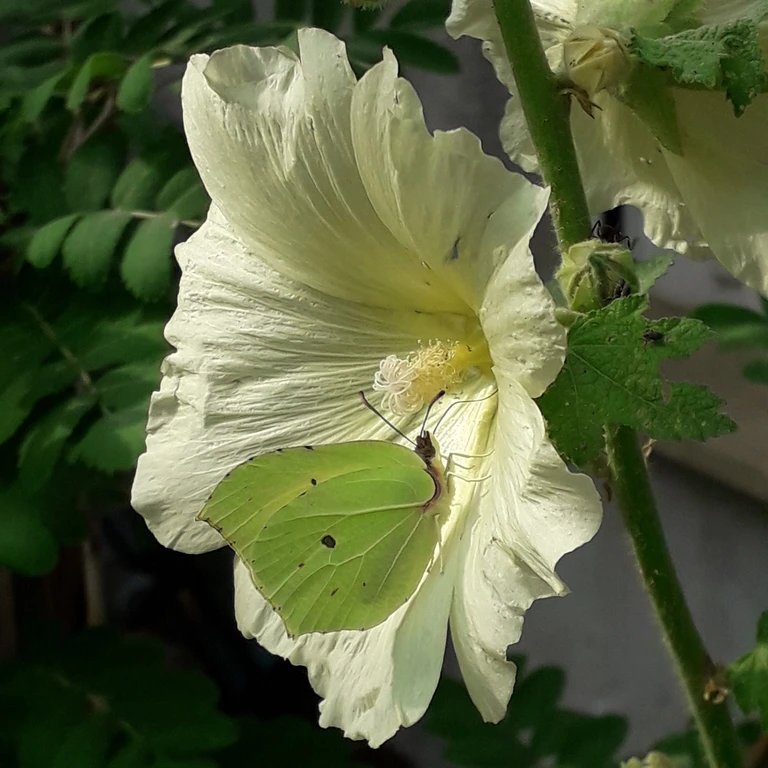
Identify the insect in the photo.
Gonepteryx rhamni
